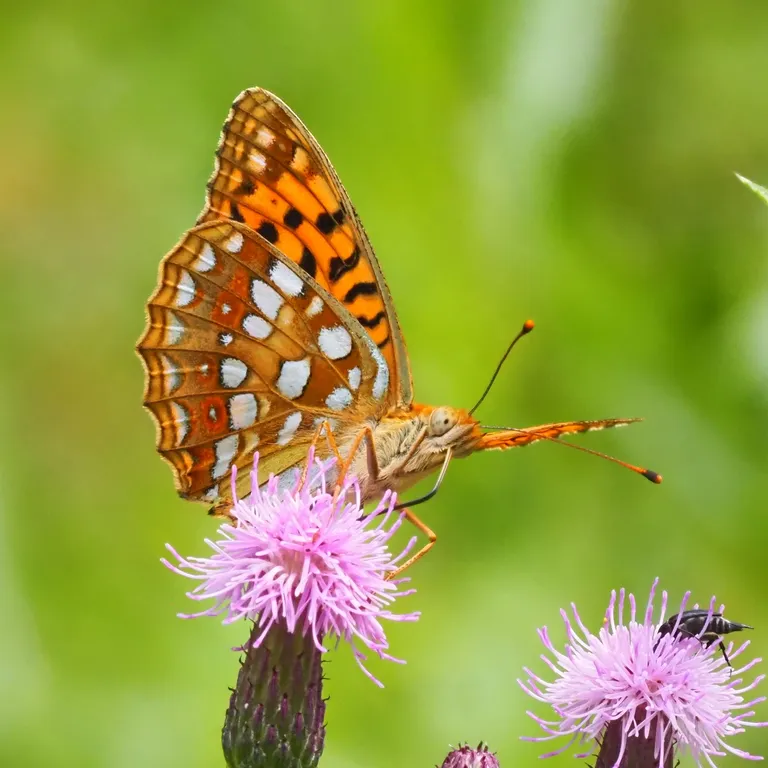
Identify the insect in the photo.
Fabriciana adippe
